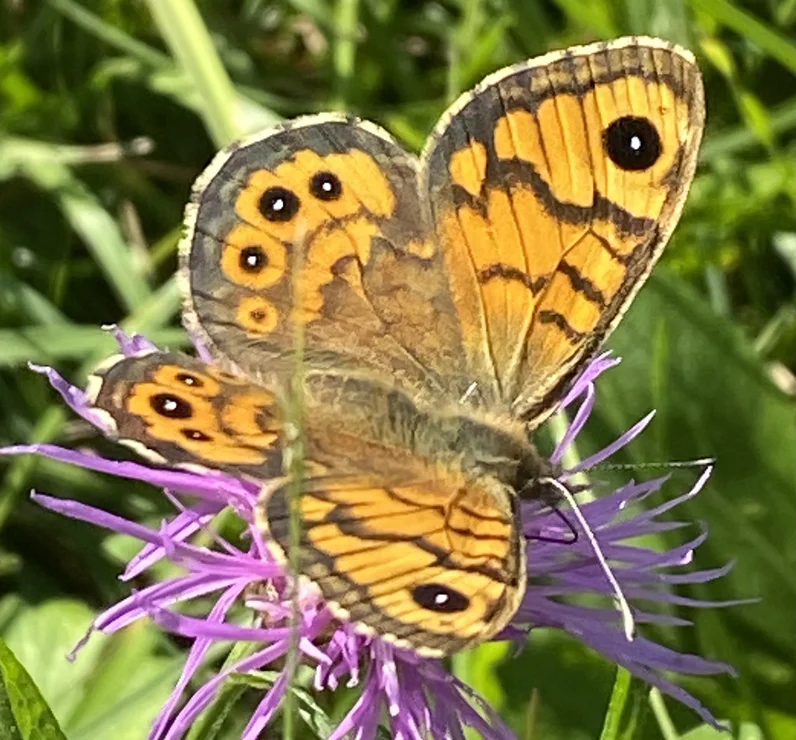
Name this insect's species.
Lasiommata megera (also Pararge megera)
